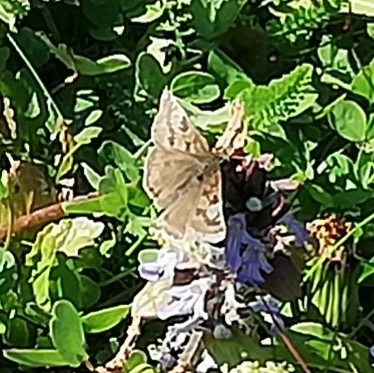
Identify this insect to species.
Erynnis tages
